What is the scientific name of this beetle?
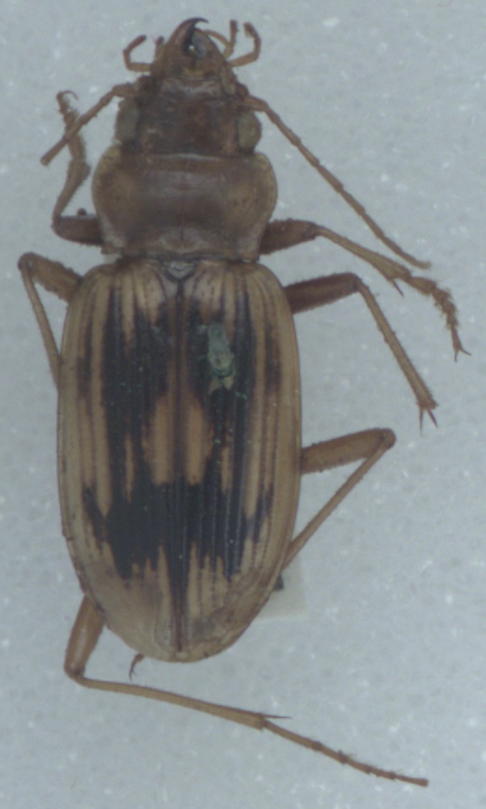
Nebria complanata
